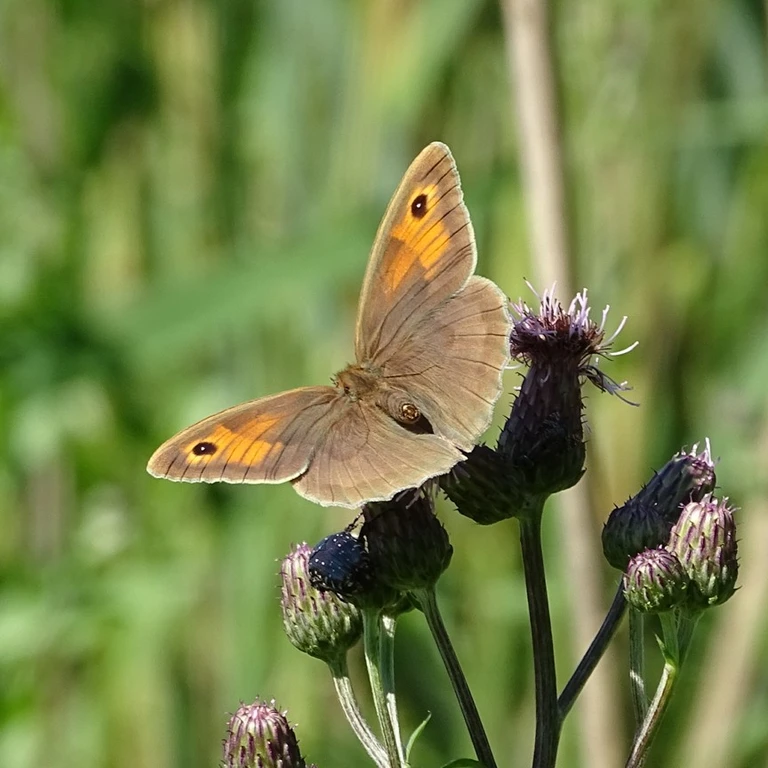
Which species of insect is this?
Maniola jurtina
